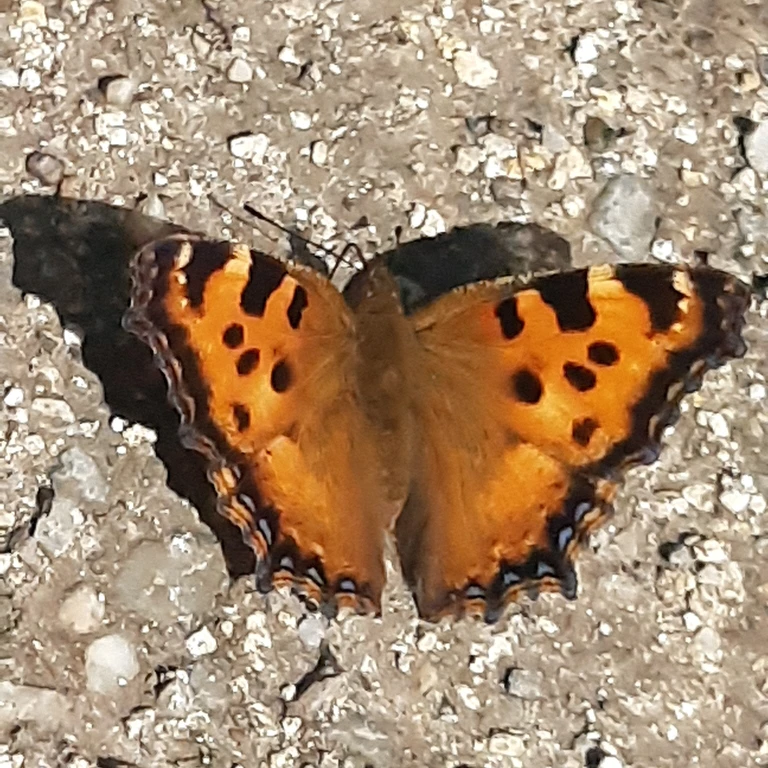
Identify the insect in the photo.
Nymphalis polychloros
